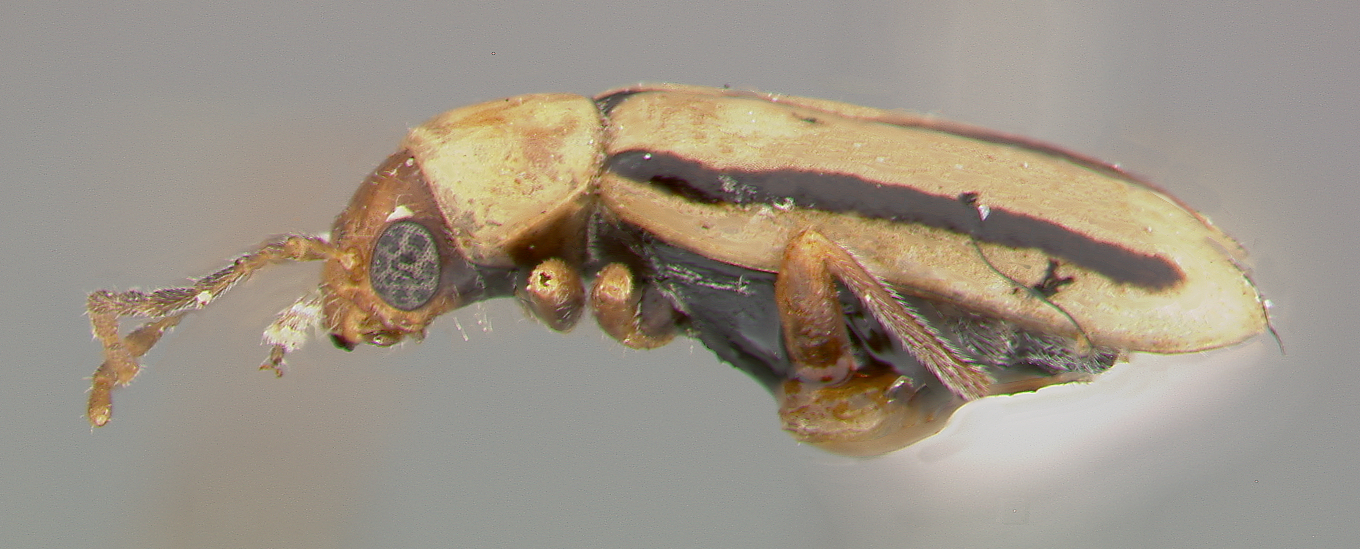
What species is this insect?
Luperodes diegensis
